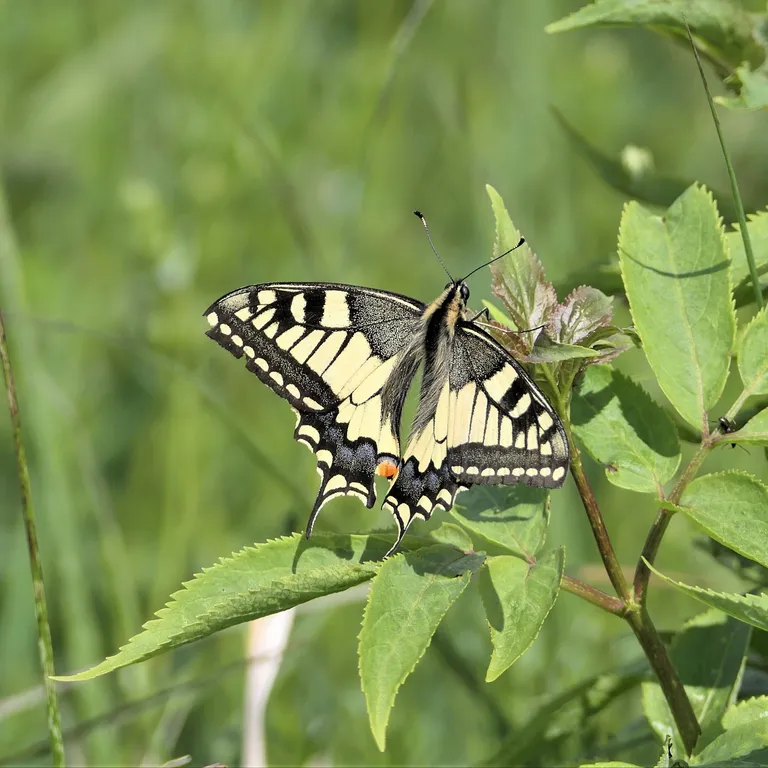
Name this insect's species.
Papilio machaon
